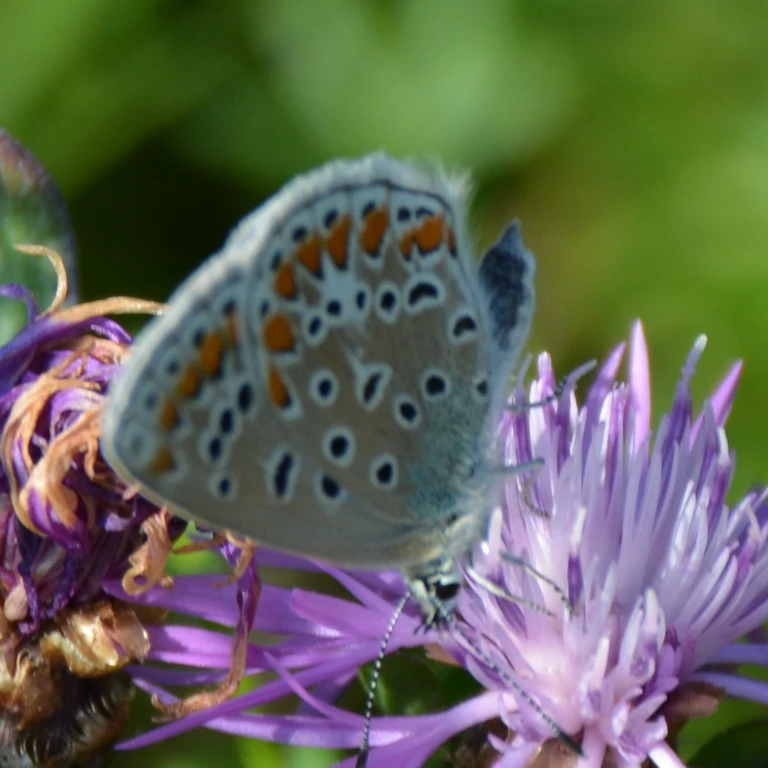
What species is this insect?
Polyommatus icarus
